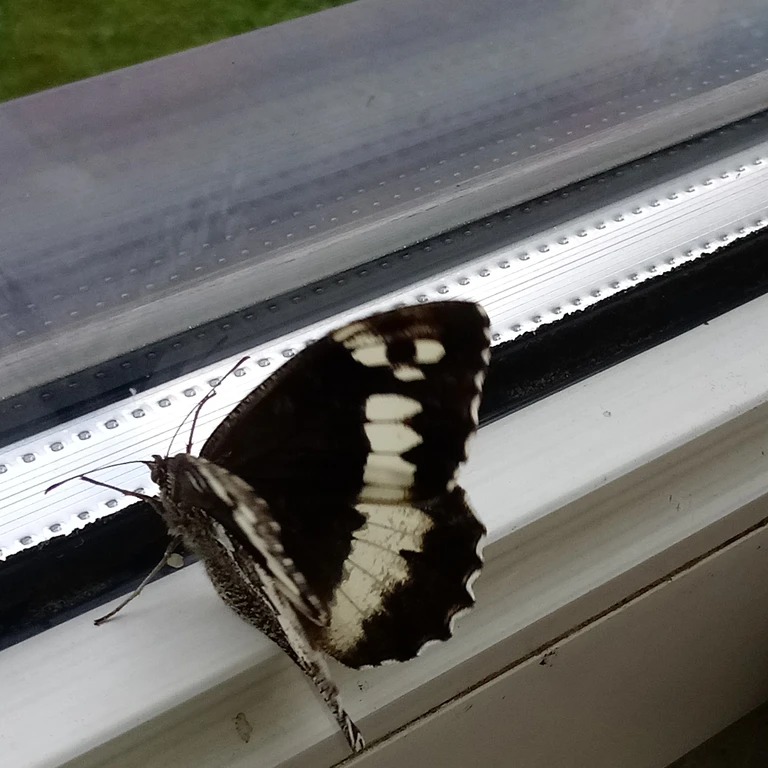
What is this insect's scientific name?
Brintesia circe
